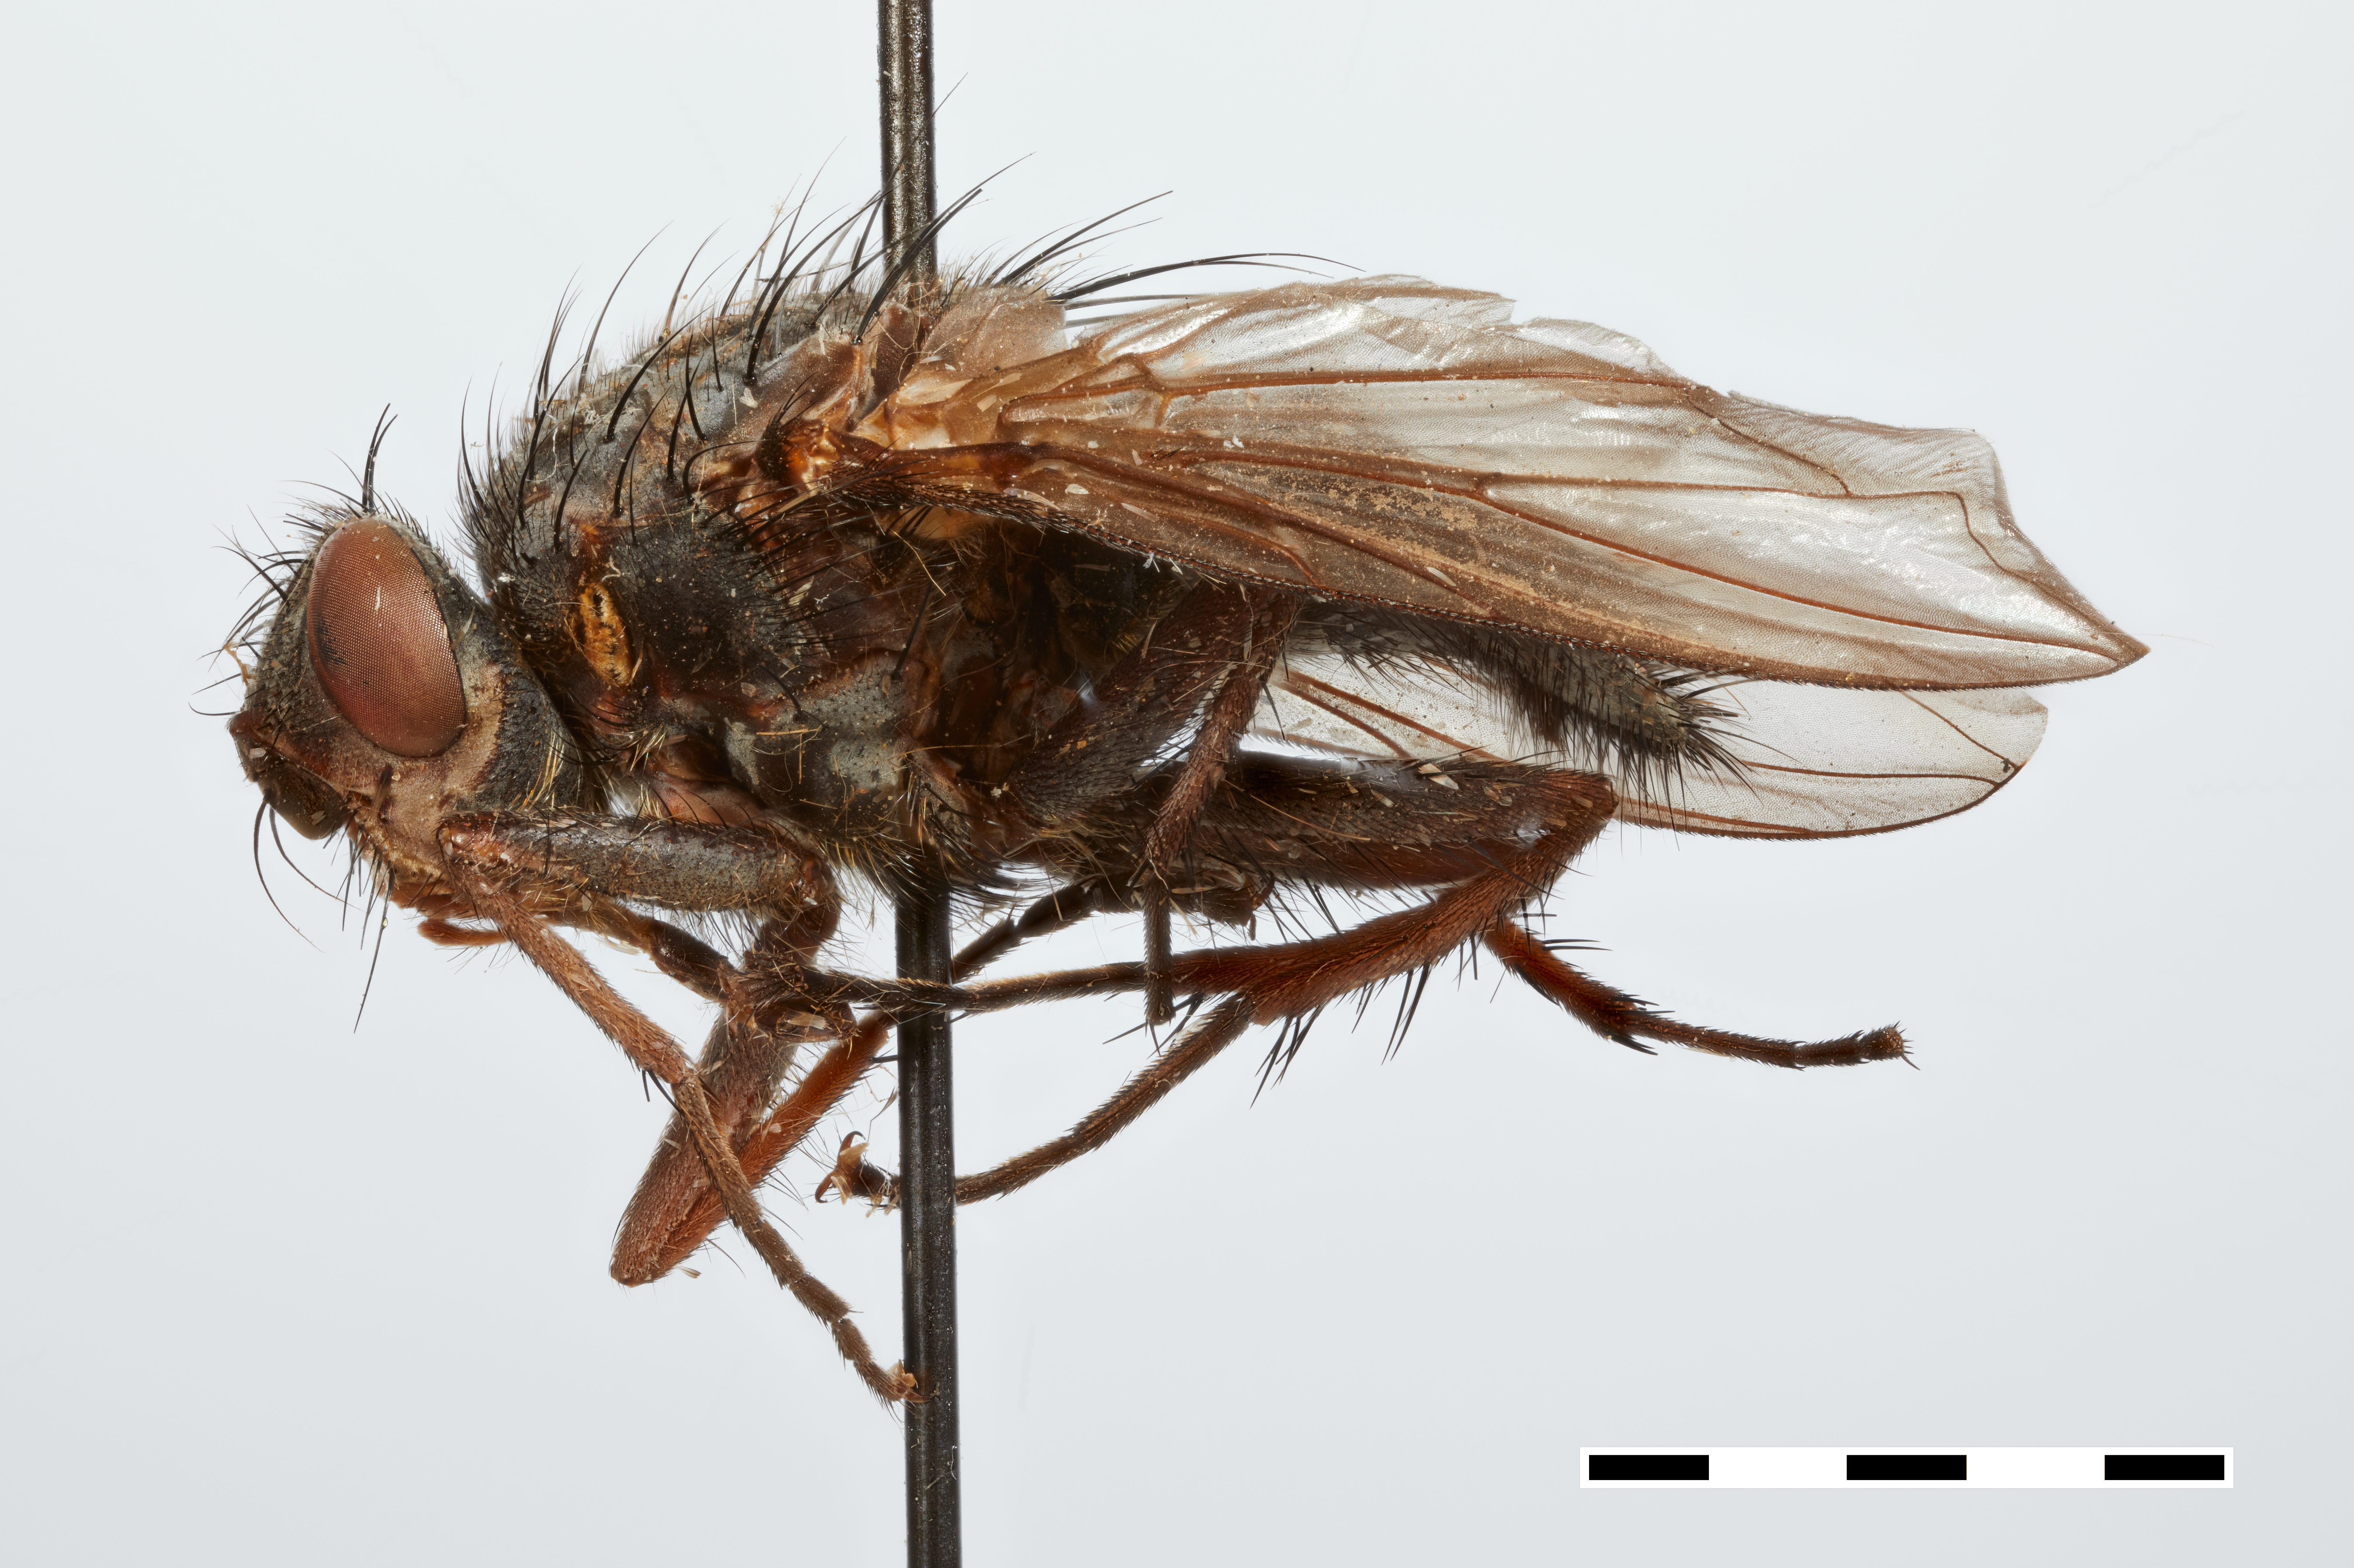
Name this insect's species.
Notodytes major
